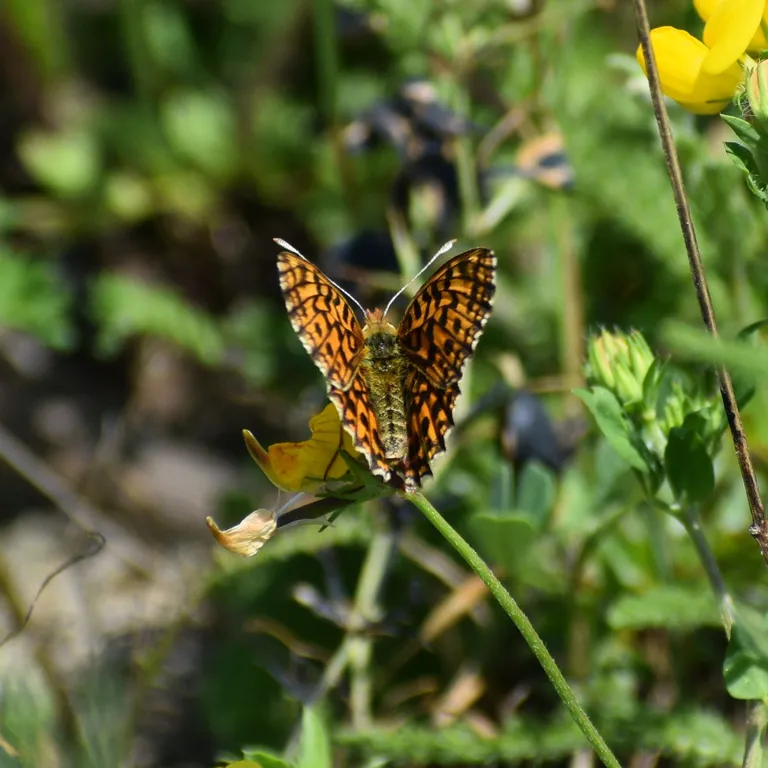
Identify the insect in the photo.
Boloria dia
